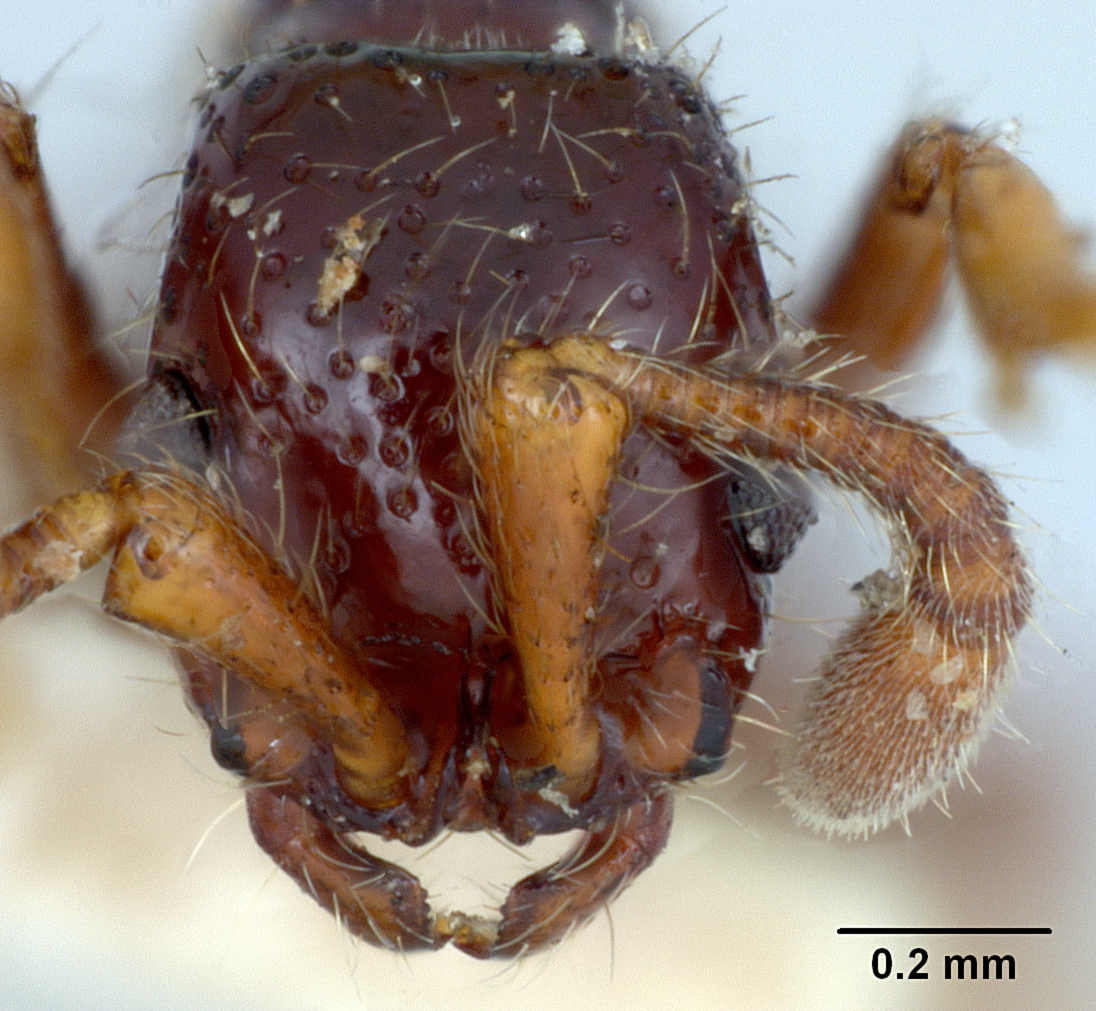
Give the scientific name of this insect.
Cerapachys terricola
